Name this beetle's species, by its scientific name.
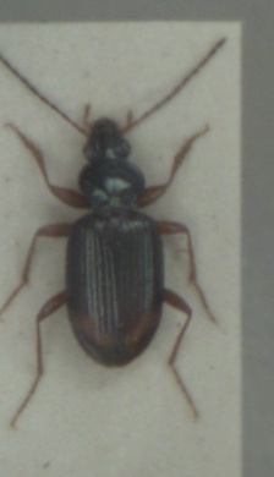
Bembidion lunatum
